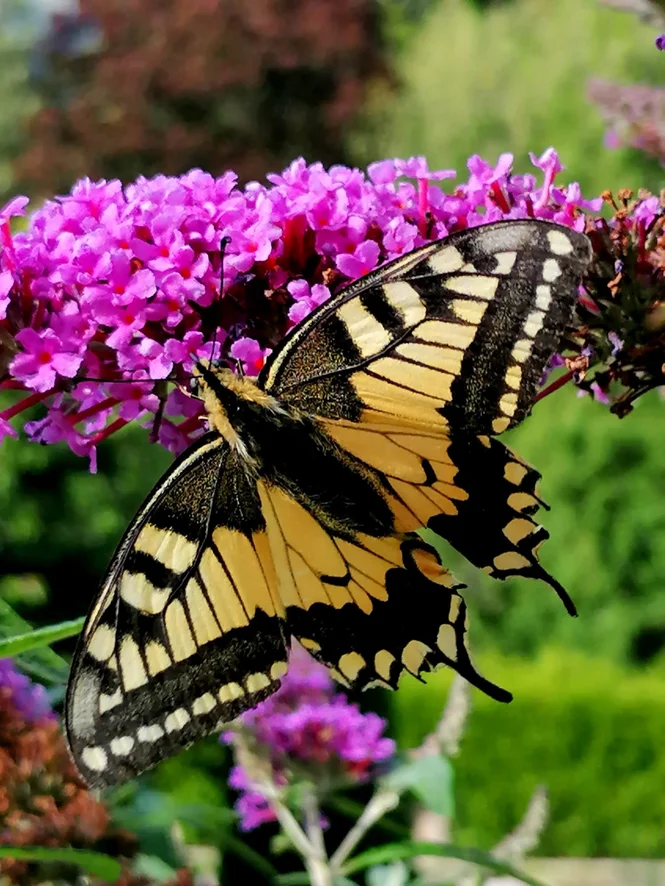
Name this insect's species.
Papilio machaon
